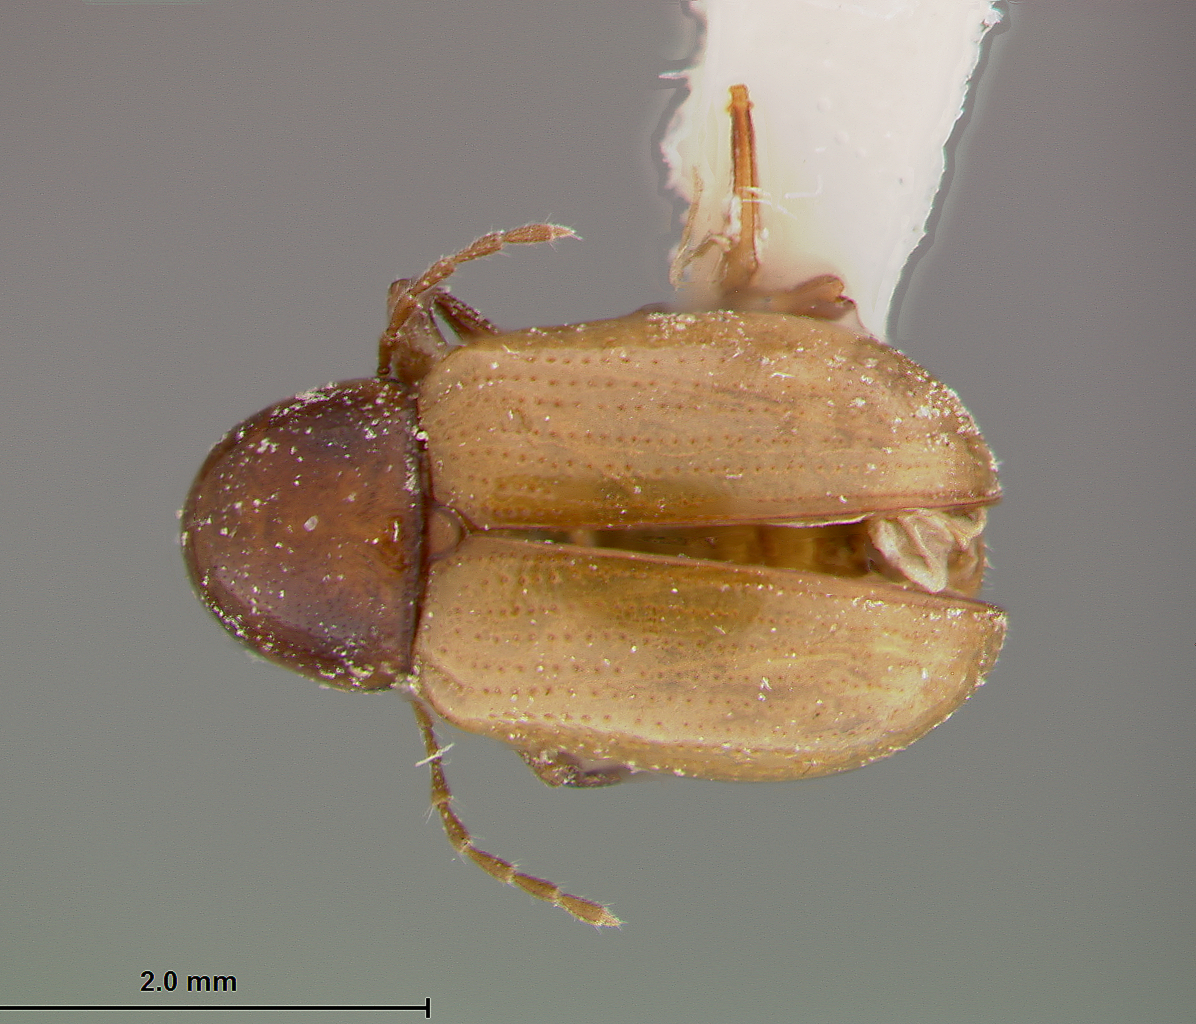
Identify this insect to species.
Metachroma immaculatum
